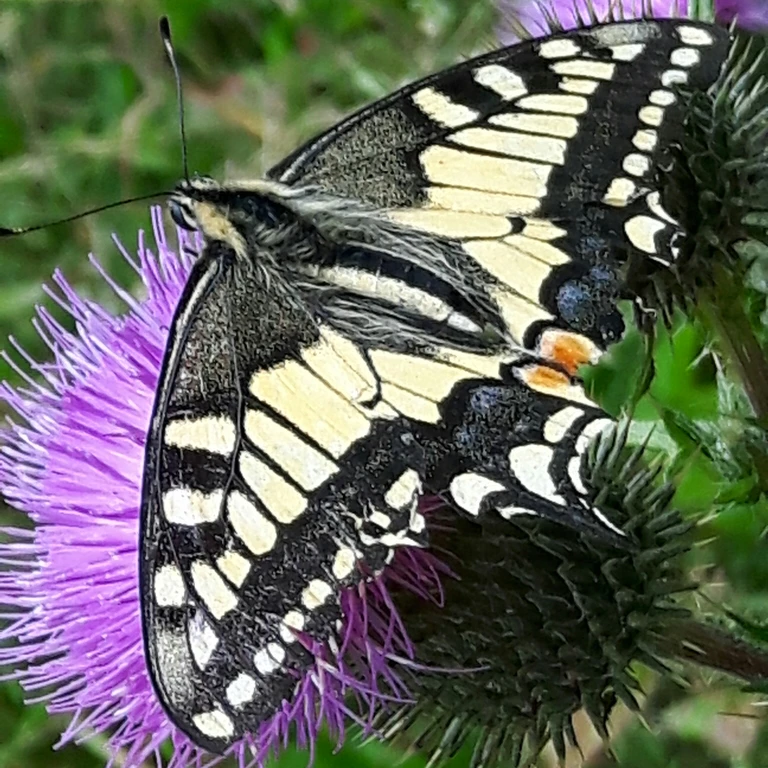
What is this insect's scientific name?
Papilio machaon
